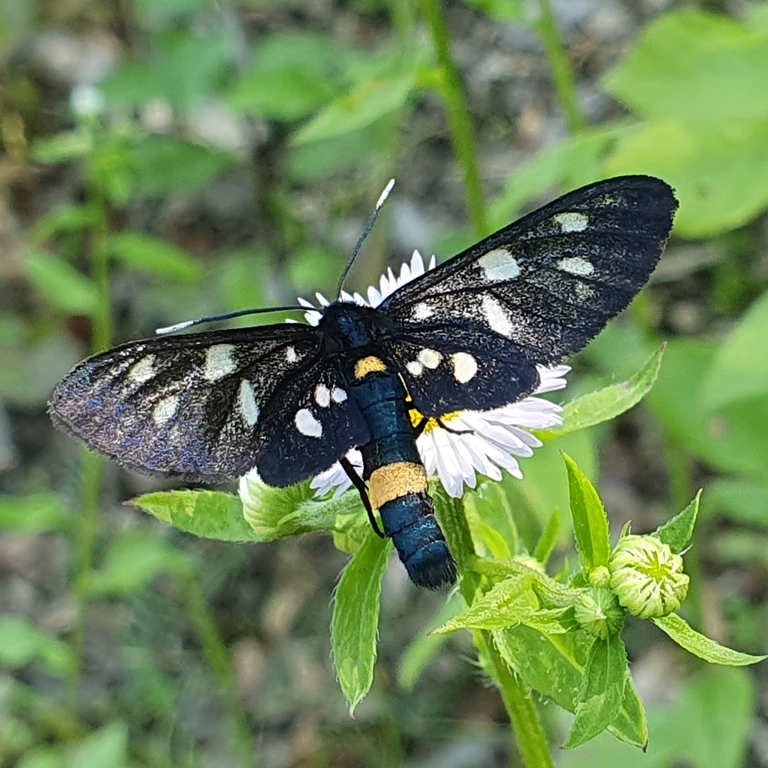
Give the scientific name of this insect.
Amata phegea
